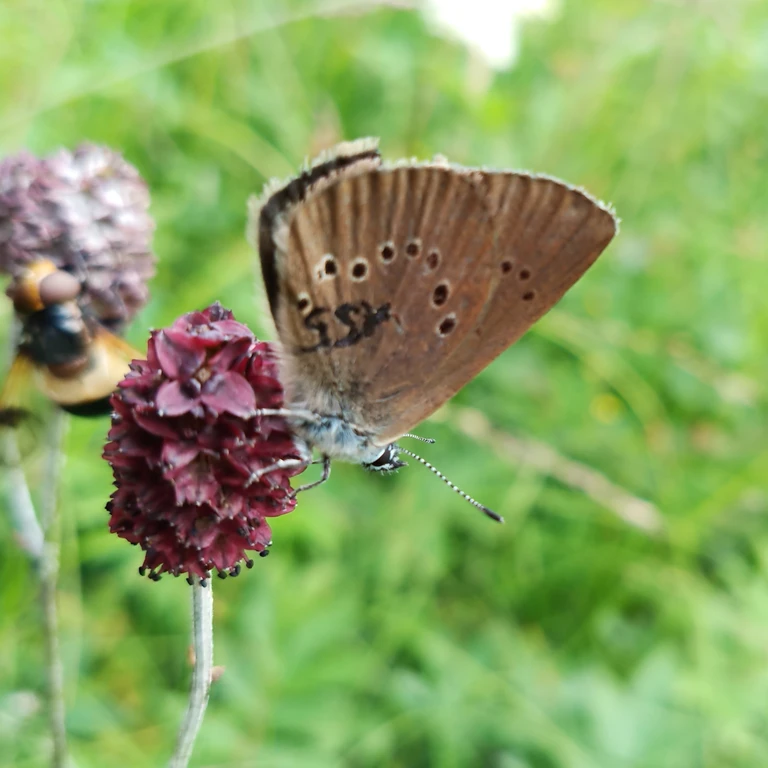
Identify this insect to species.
Phengaris nausithous (also Maculinea nausithous)
